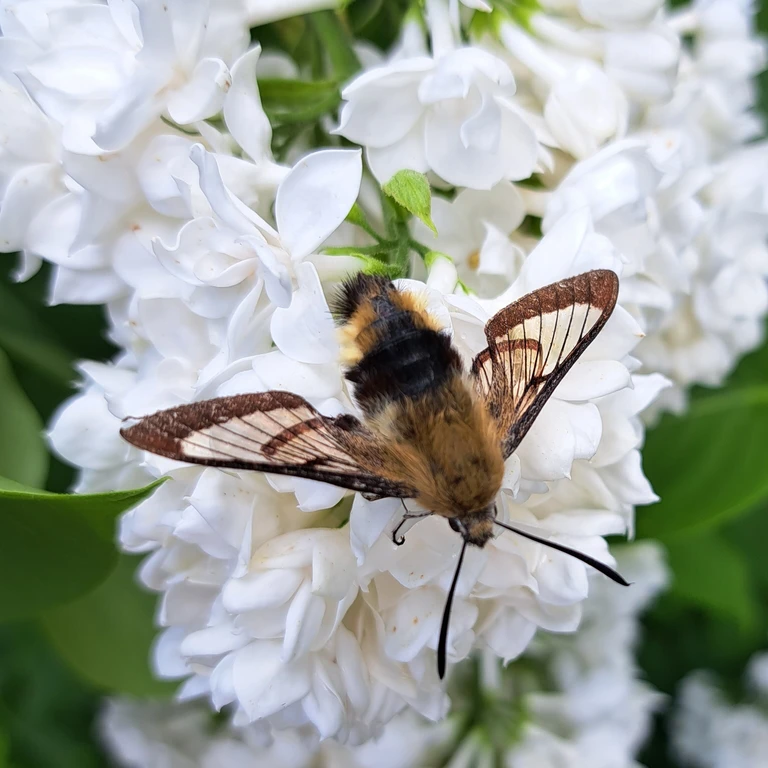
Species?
Hemaris fuciformis
